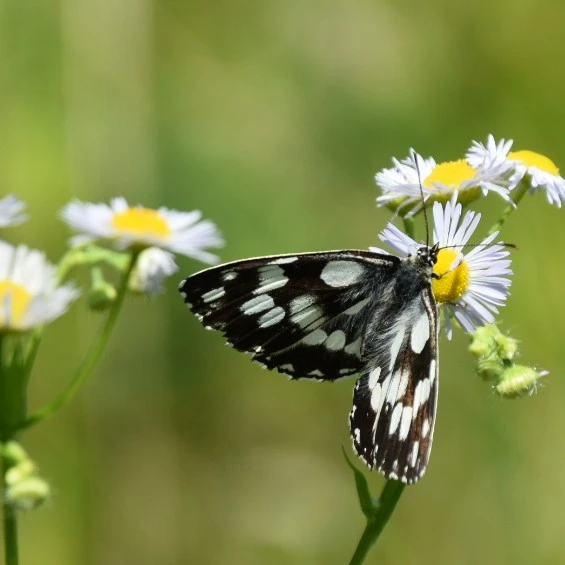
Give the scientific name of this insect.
Melanargia galathea
